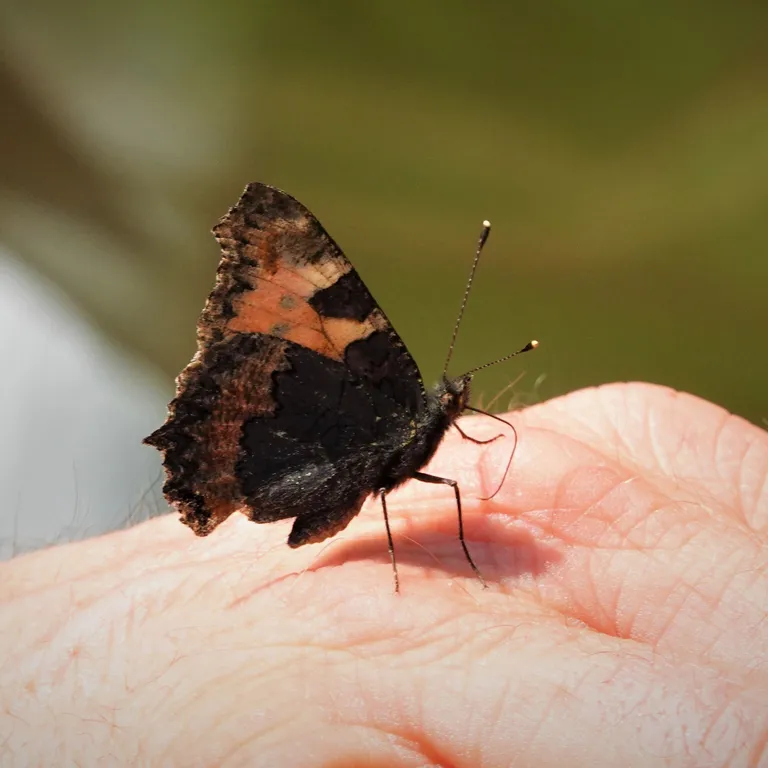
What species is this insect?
Aglais urticae
